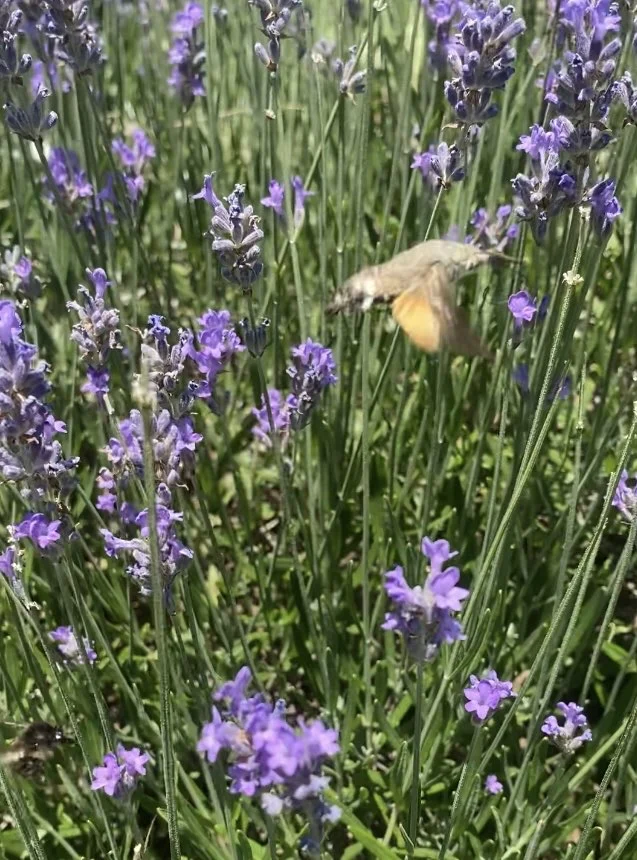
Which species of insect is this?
Macroglossum stellatarum
